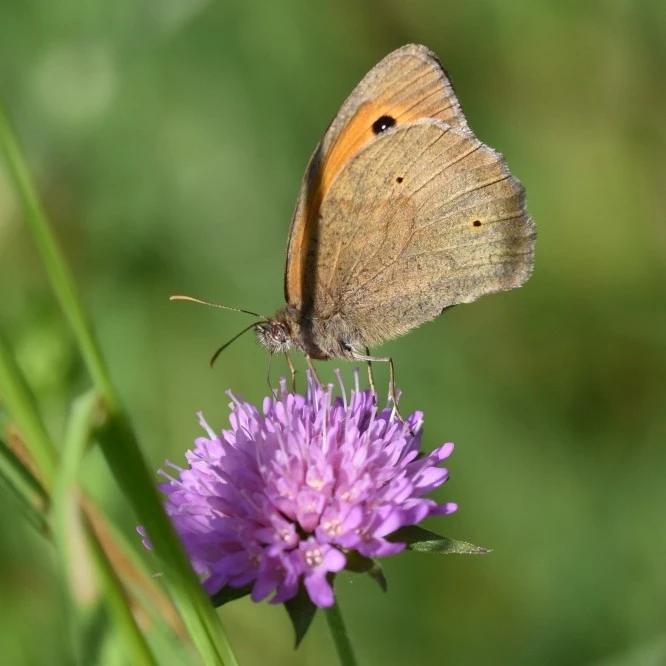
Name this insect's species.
Maniola jurtina
